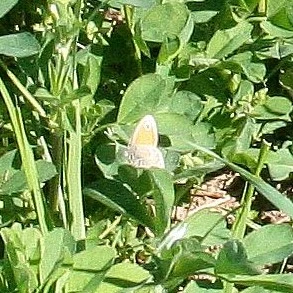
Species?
Coenonympha pamphilus
